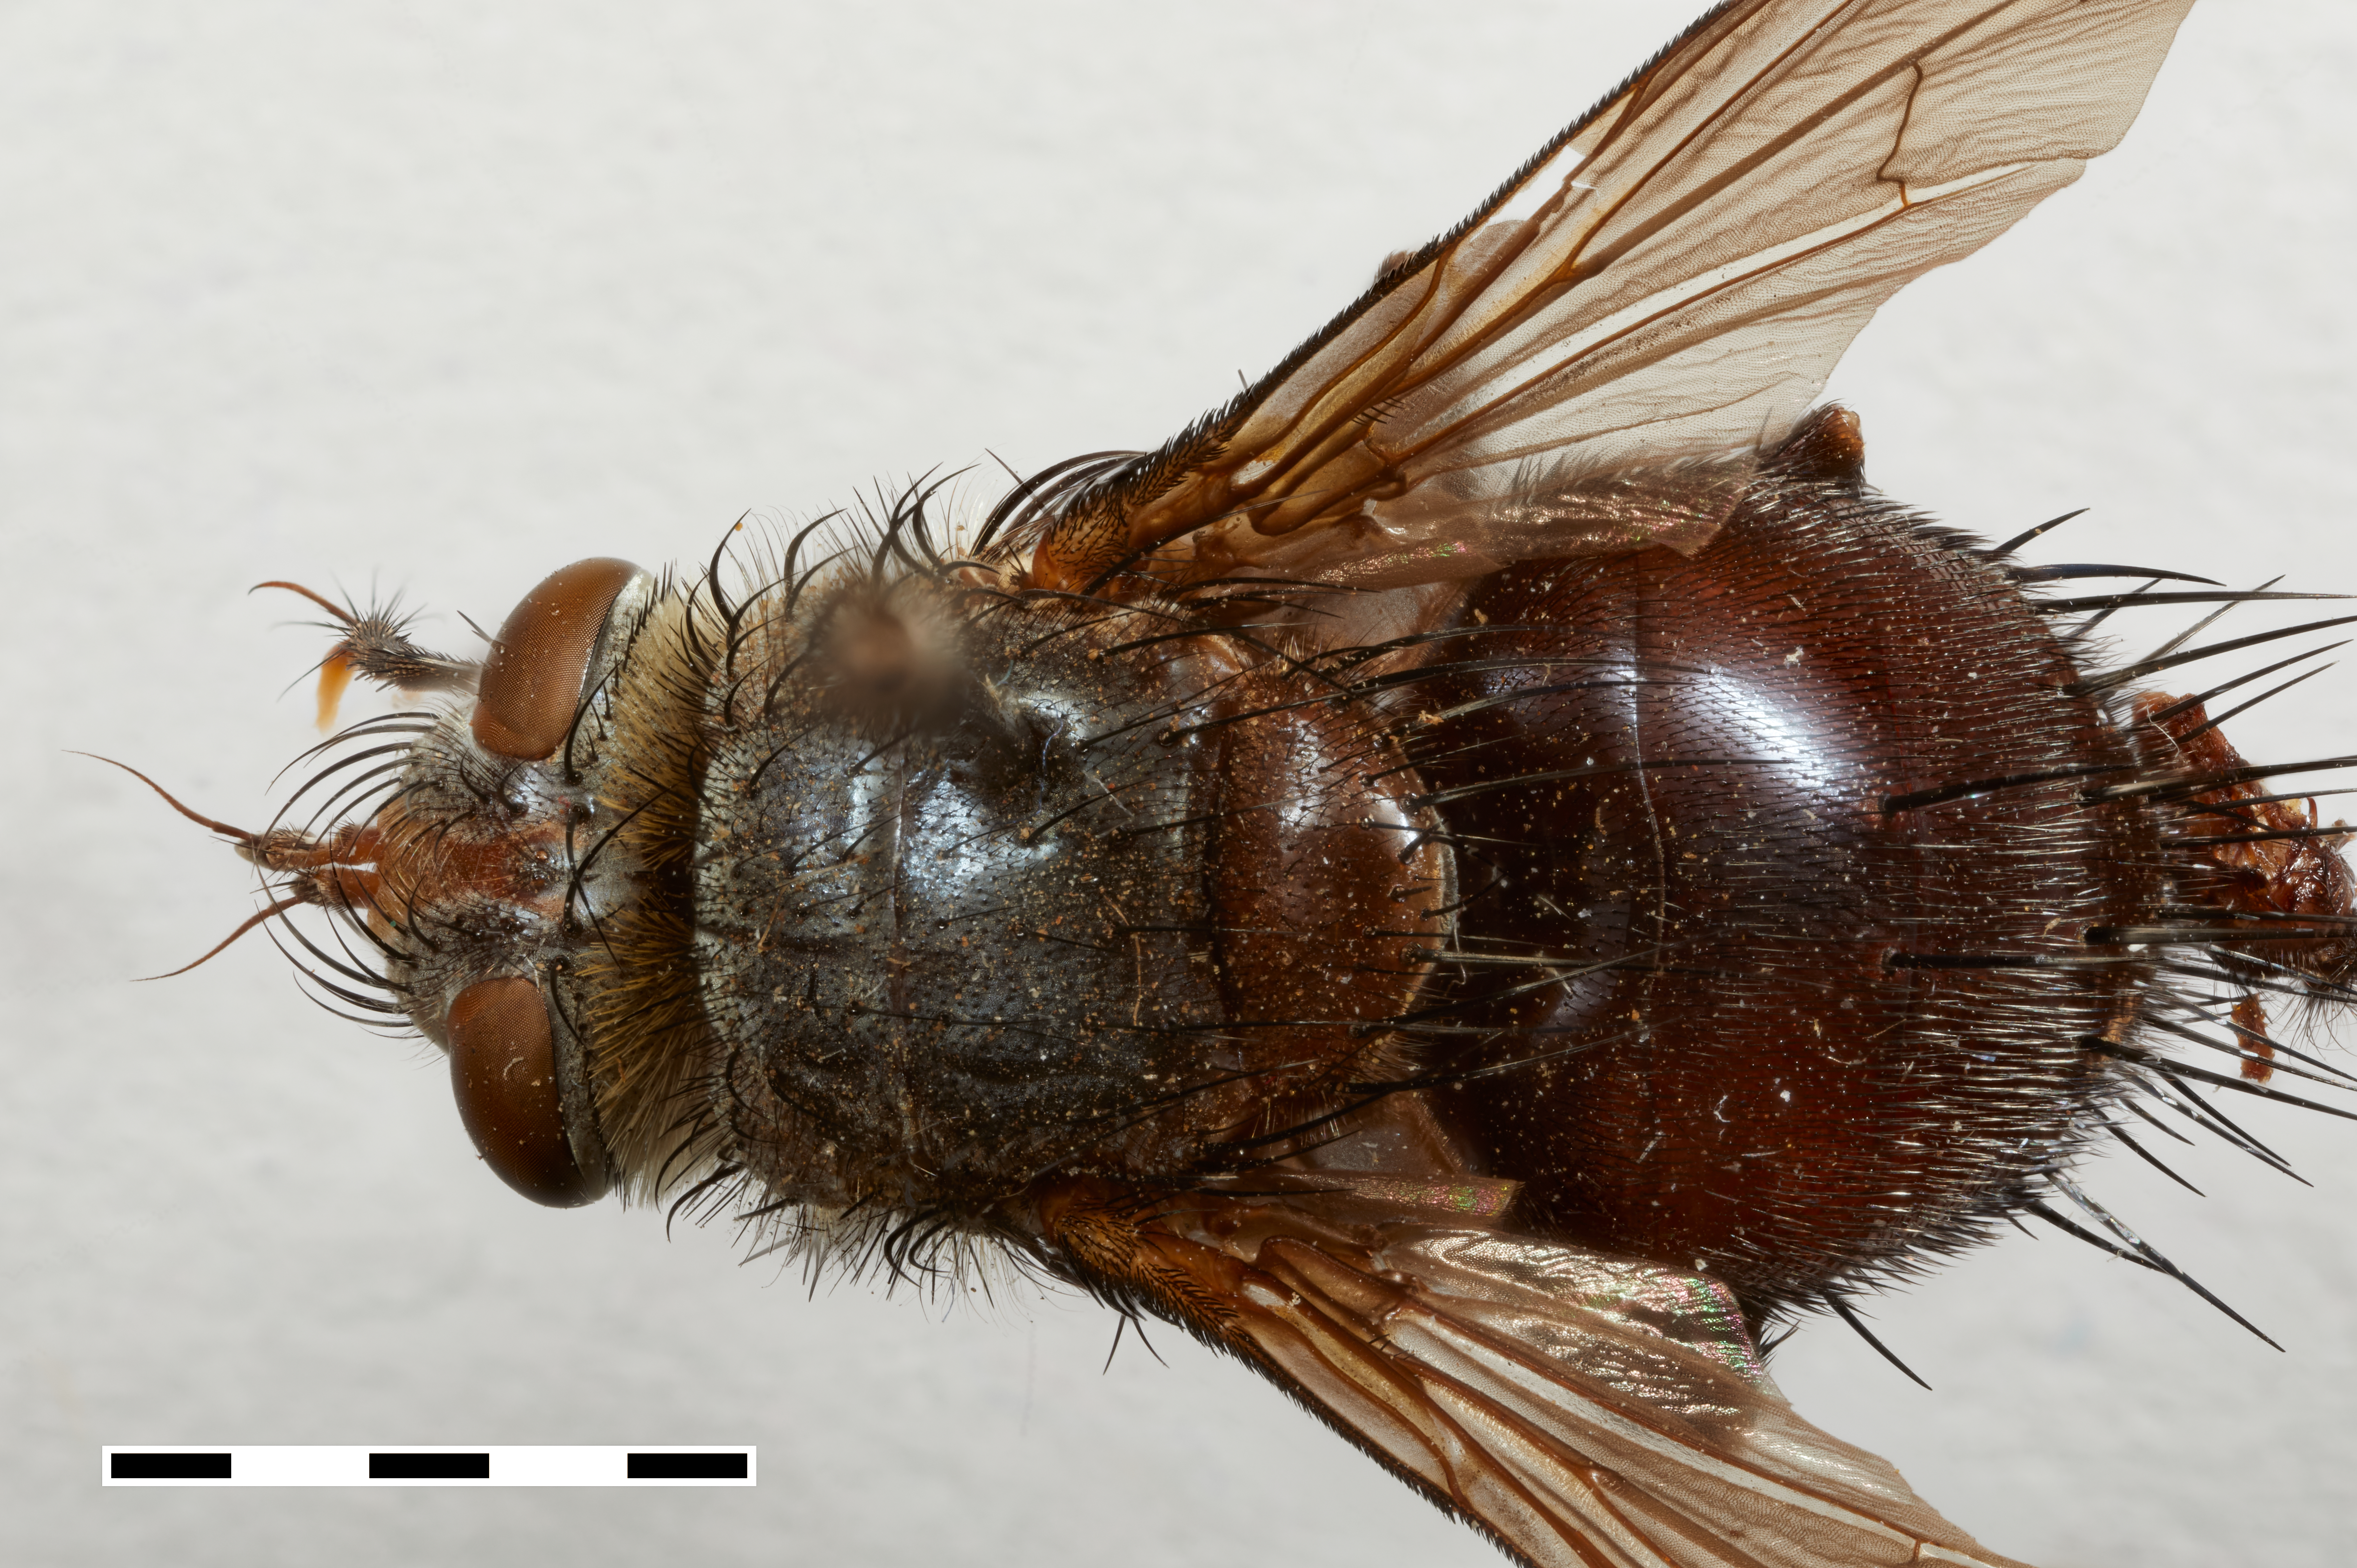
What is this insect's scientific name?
Makasinocera unguis
